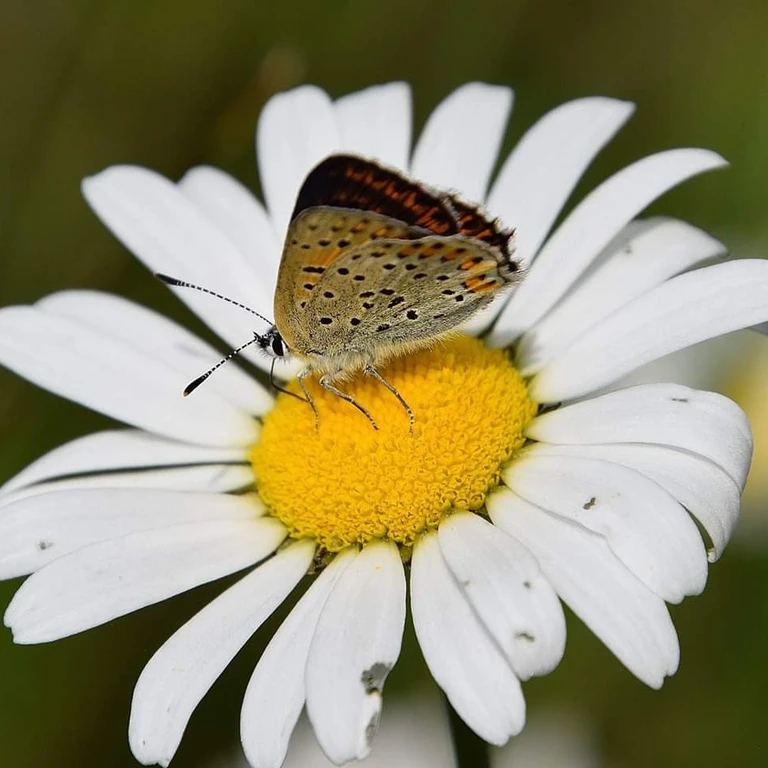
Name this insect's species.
Lycaena tityrus (also Loweia tityrus)
